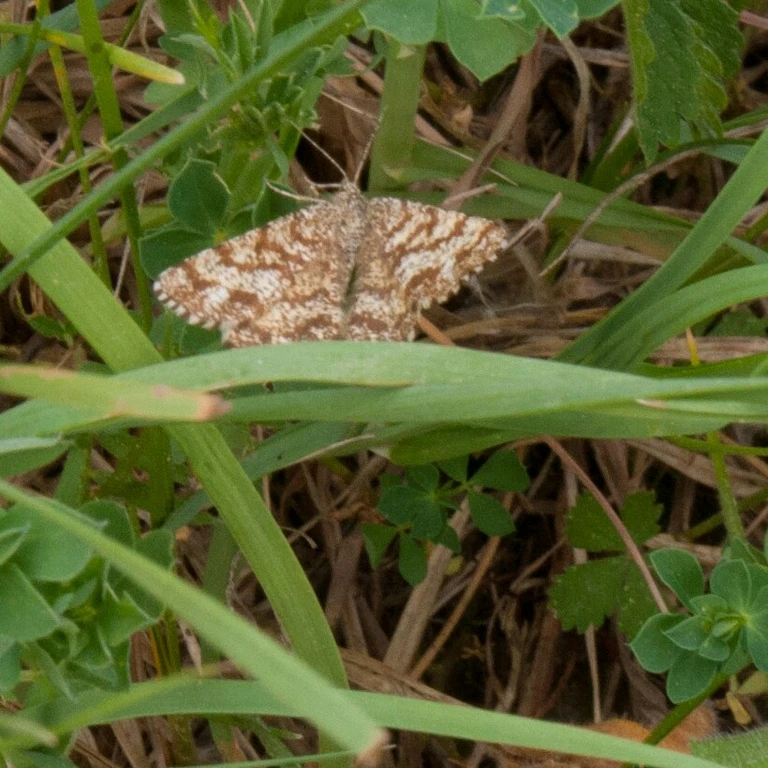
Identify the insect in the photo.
Ematurga atomaria
